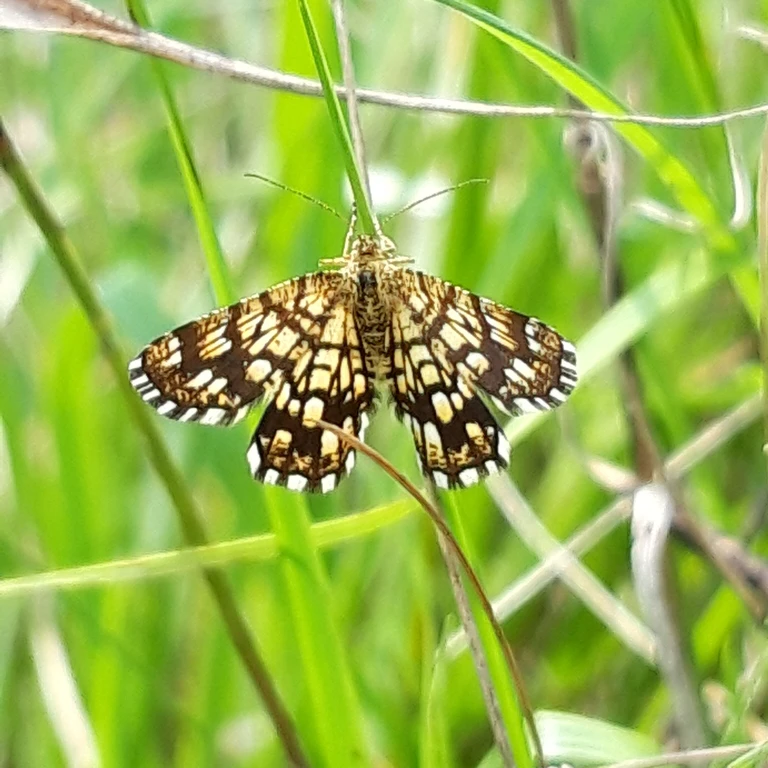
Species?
Chiasmia clathrata
